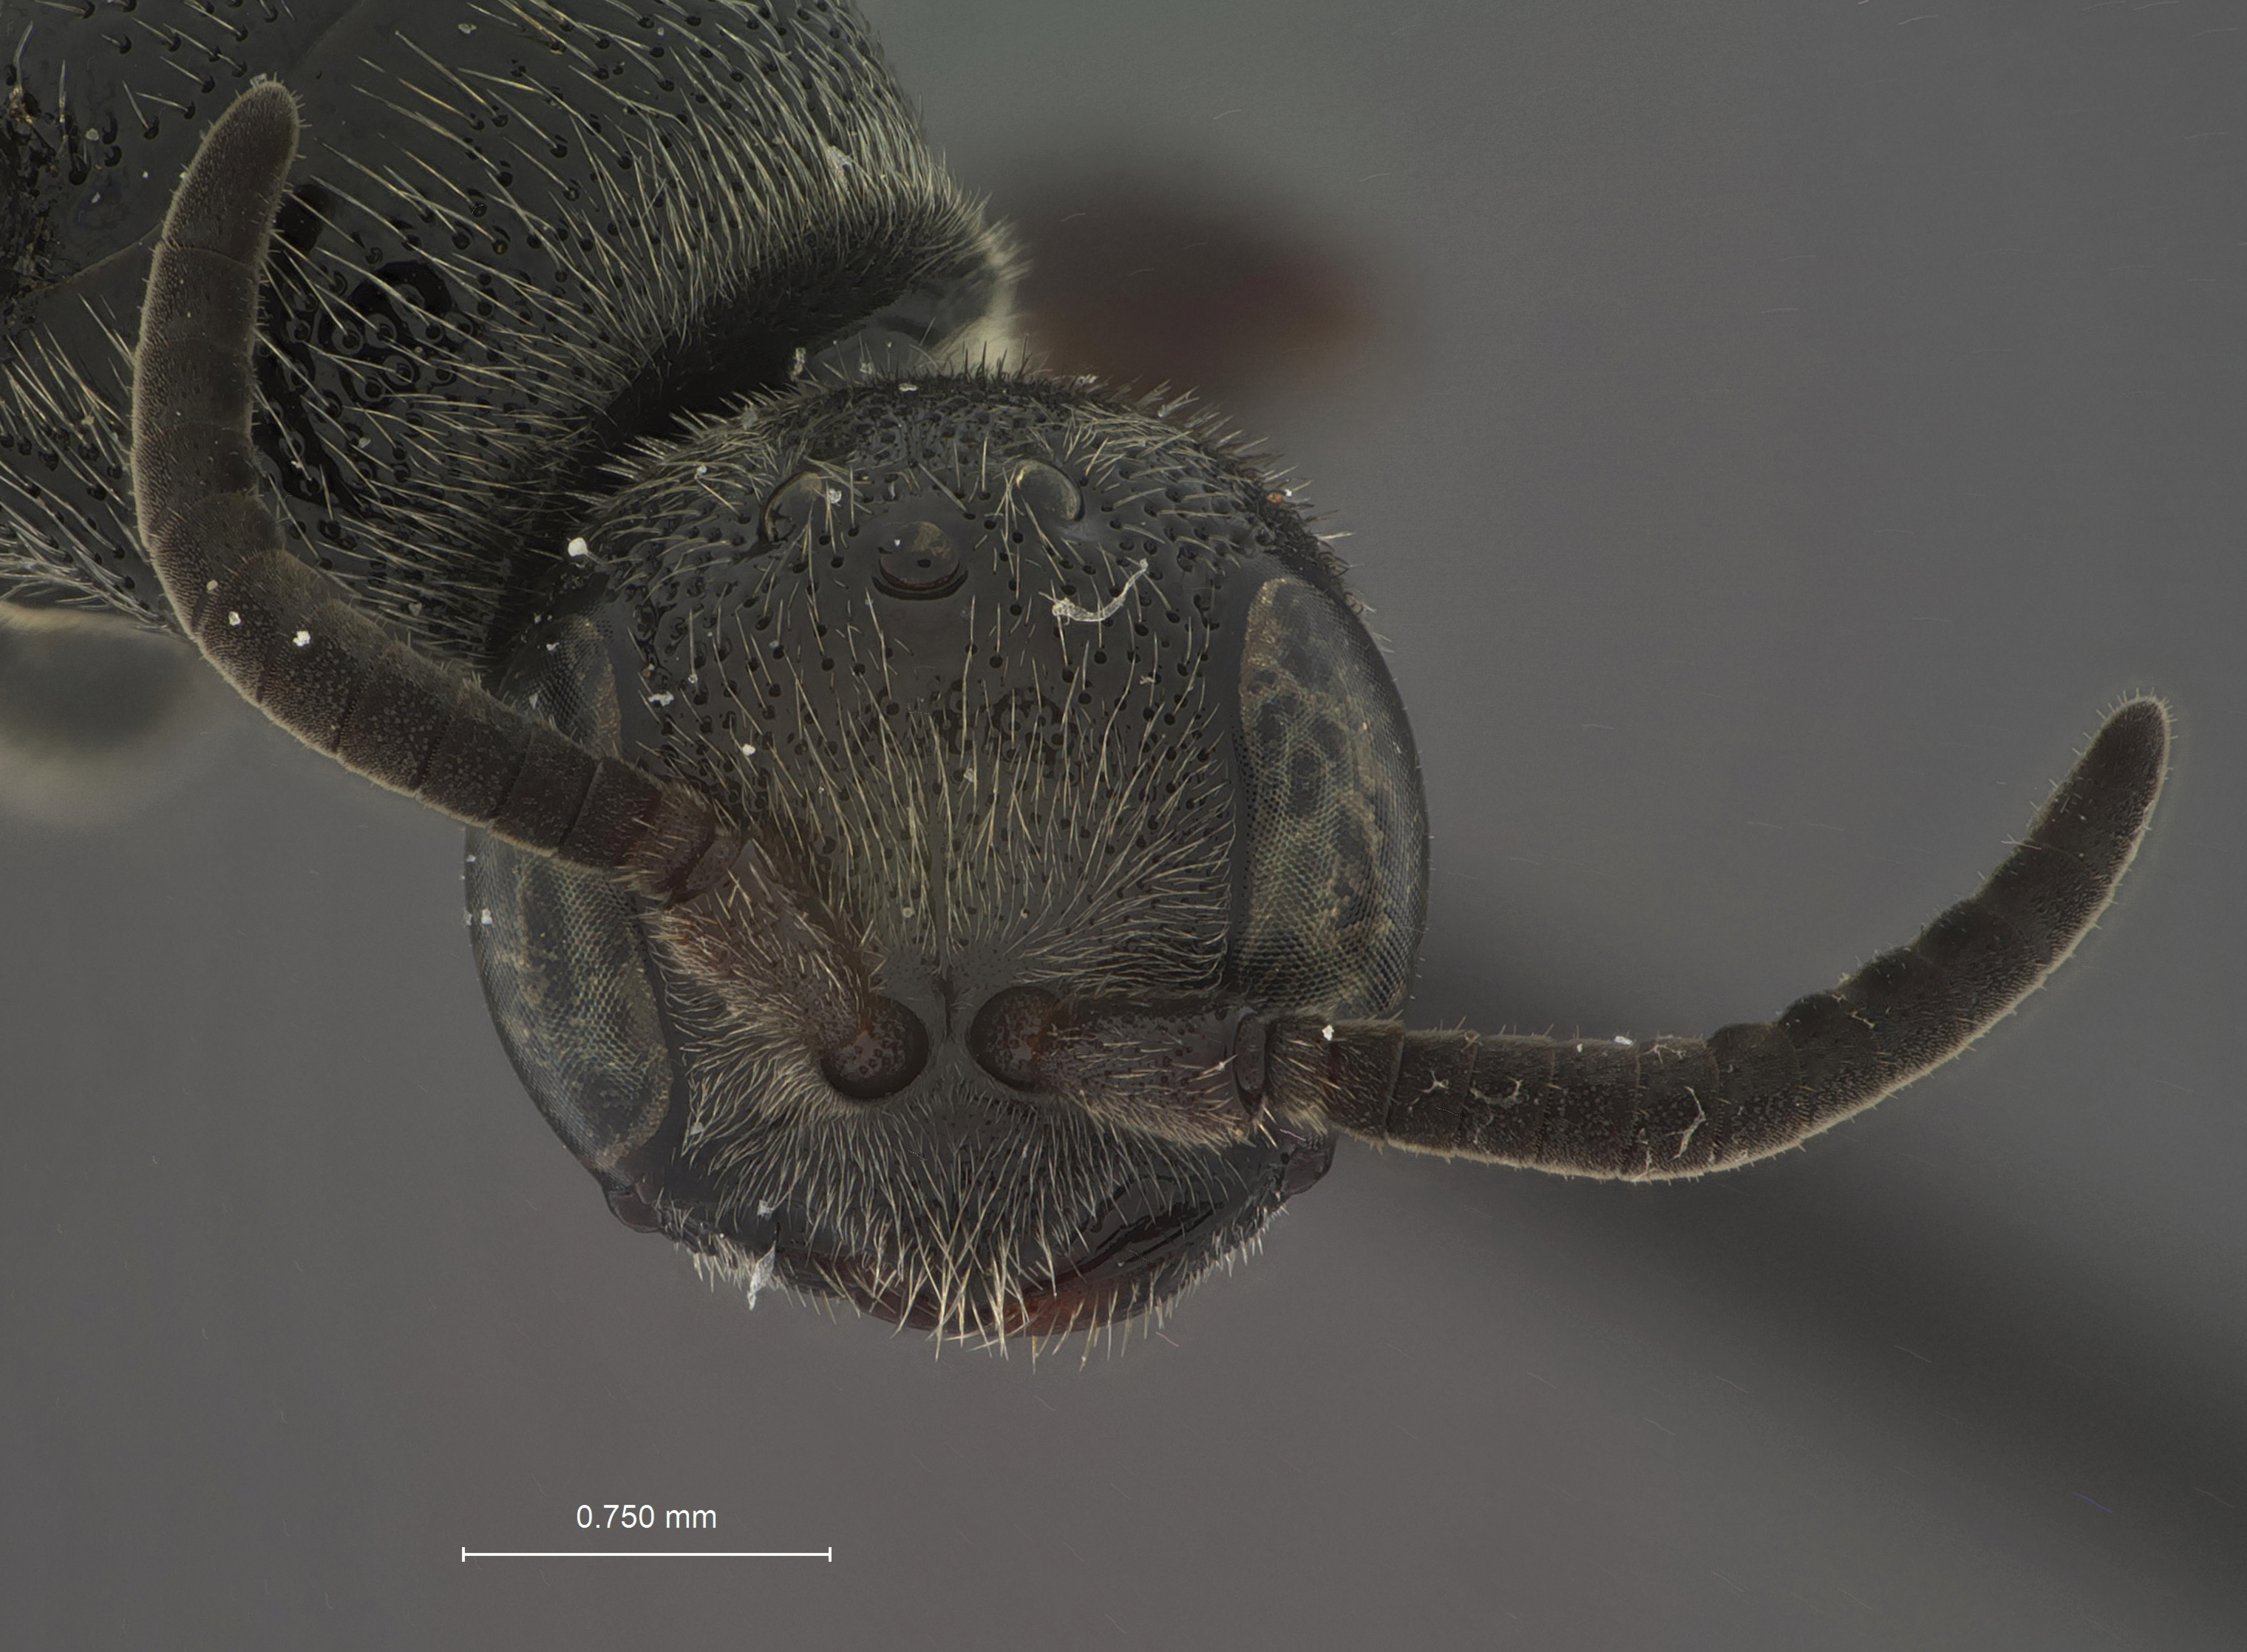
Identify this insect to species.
Neotiphia pubescens
